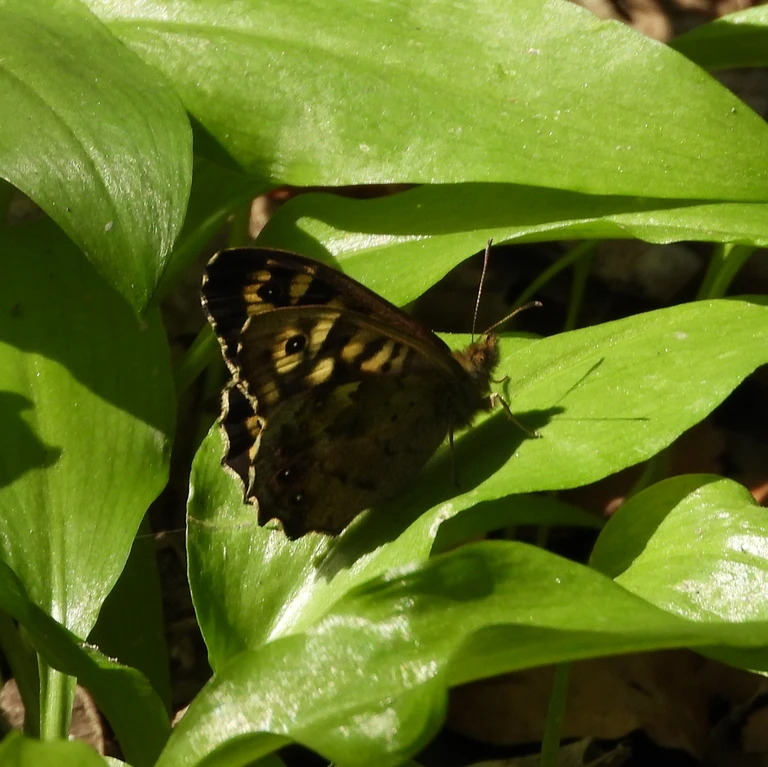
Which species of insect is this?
Pararge aegeria
